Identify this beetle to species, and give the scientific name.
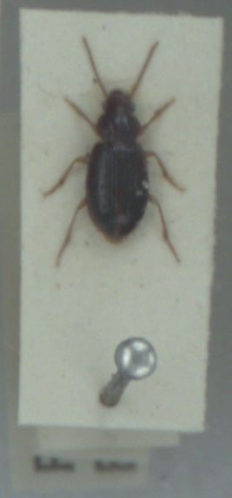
Bradycellus sharpi
